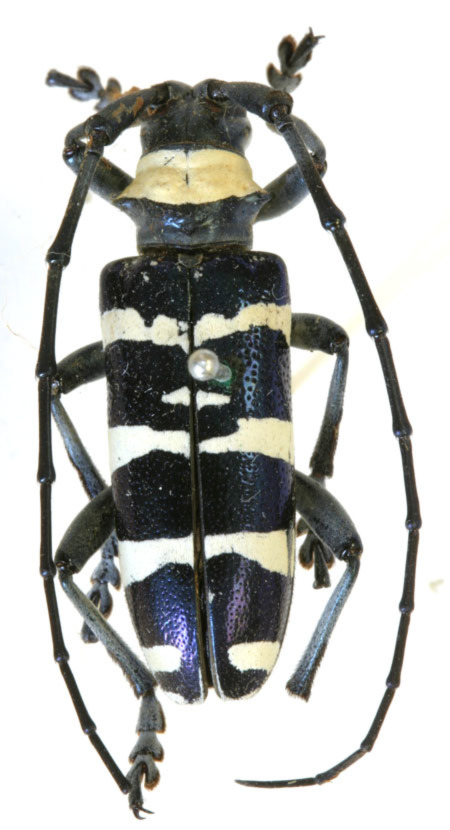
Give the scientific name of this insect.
Nemophas subcylindricus
